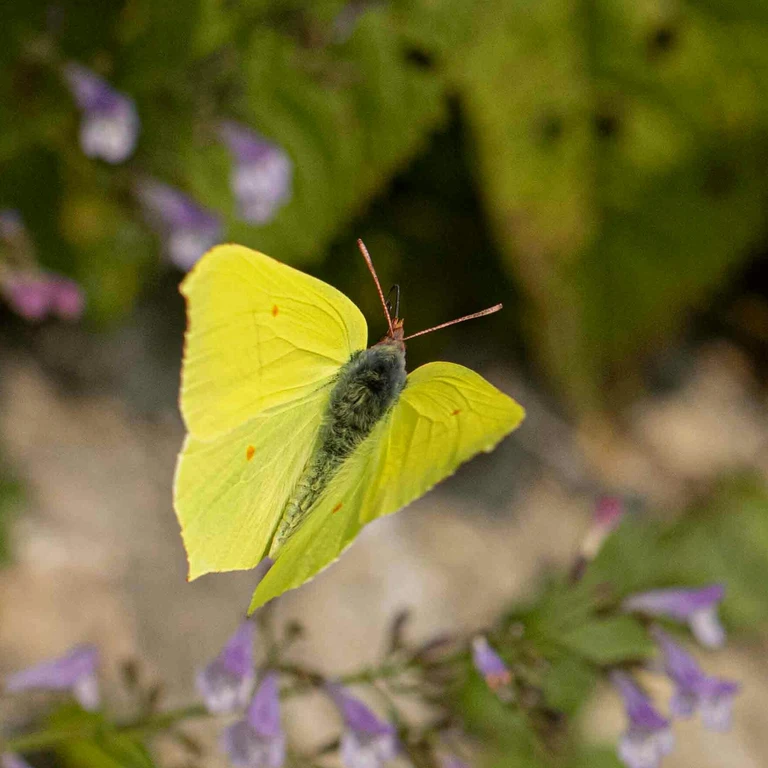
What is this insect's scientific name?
Gonepteryx rhamni
